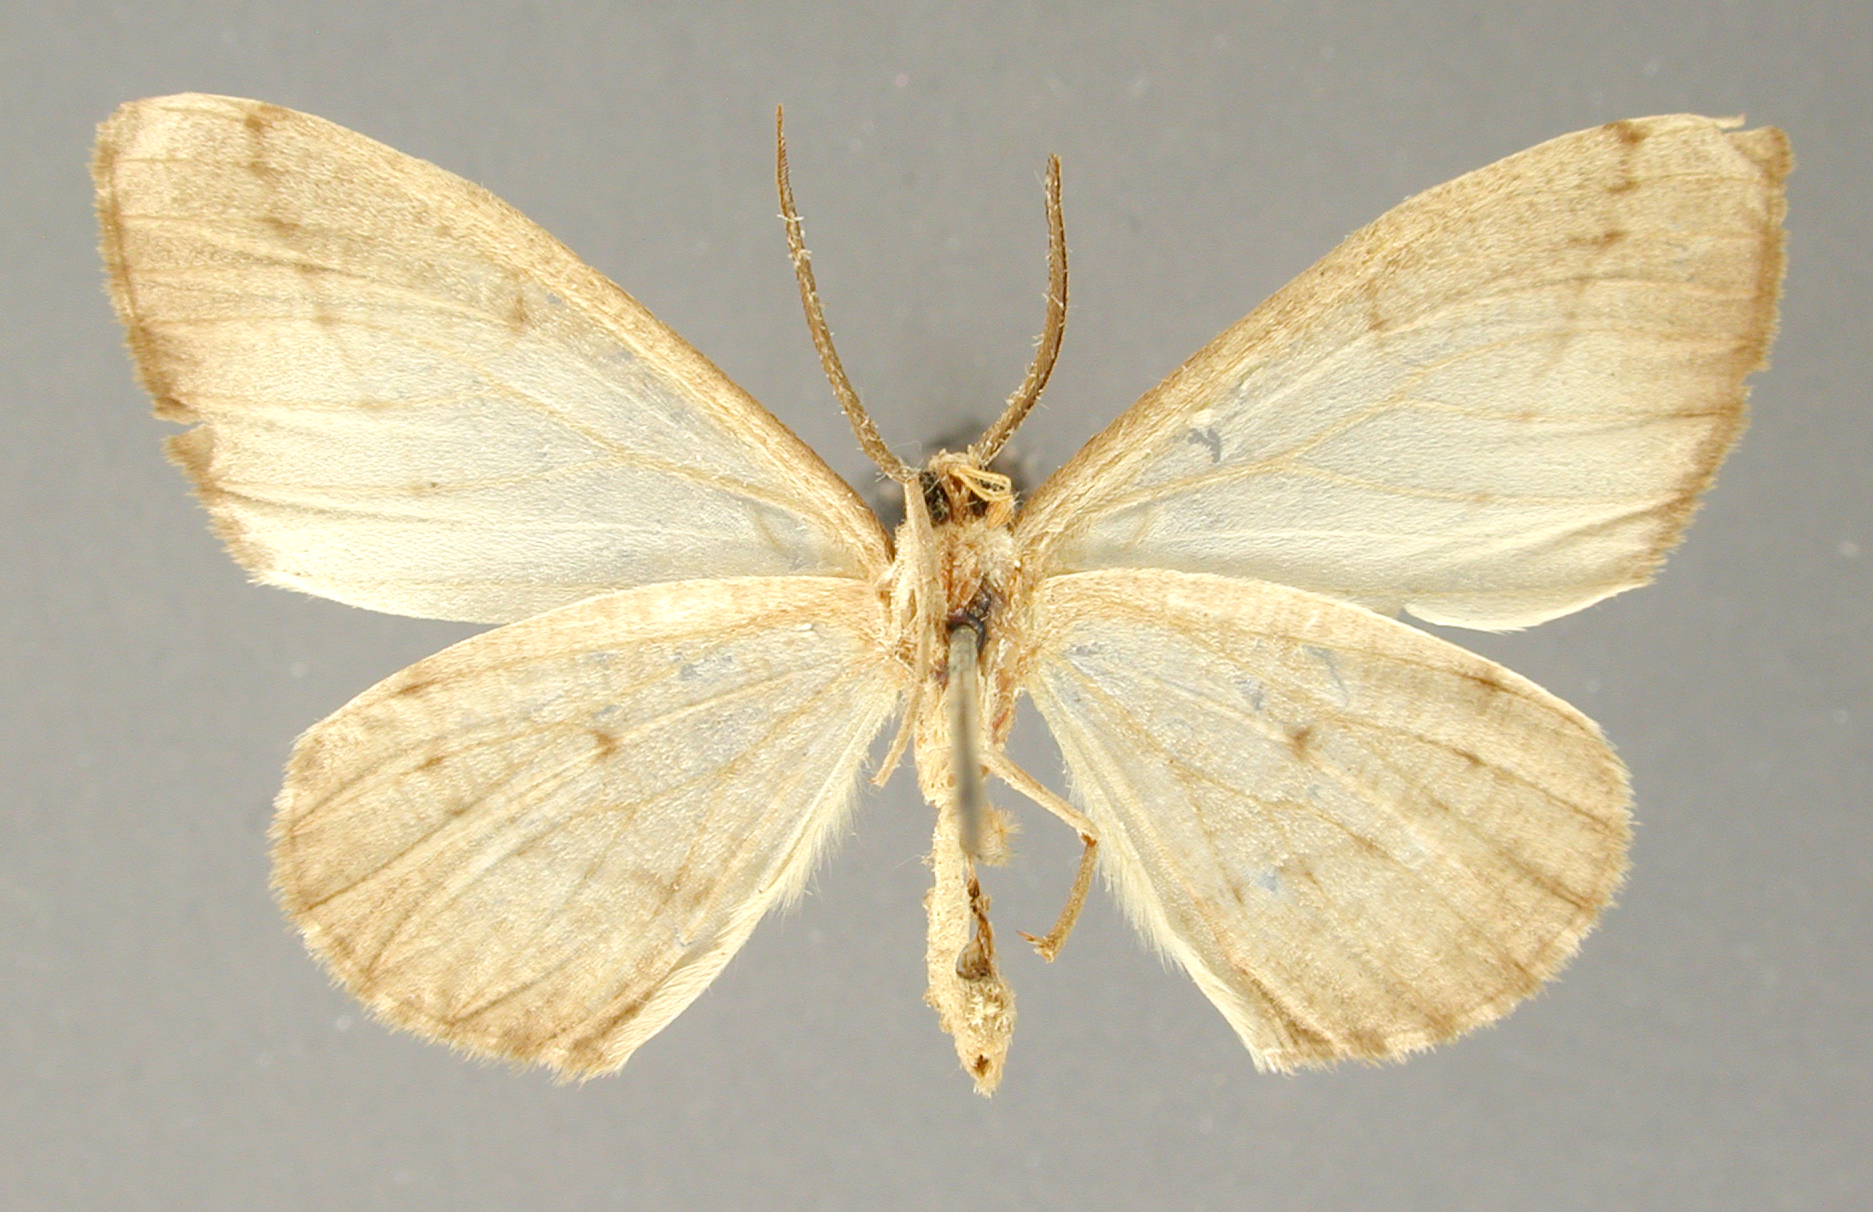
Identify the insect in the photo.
Nipteria erigone
